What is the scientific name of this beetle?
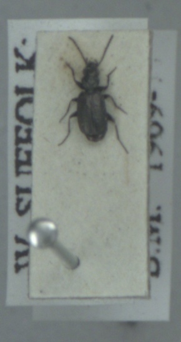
Syntomus foveatus
